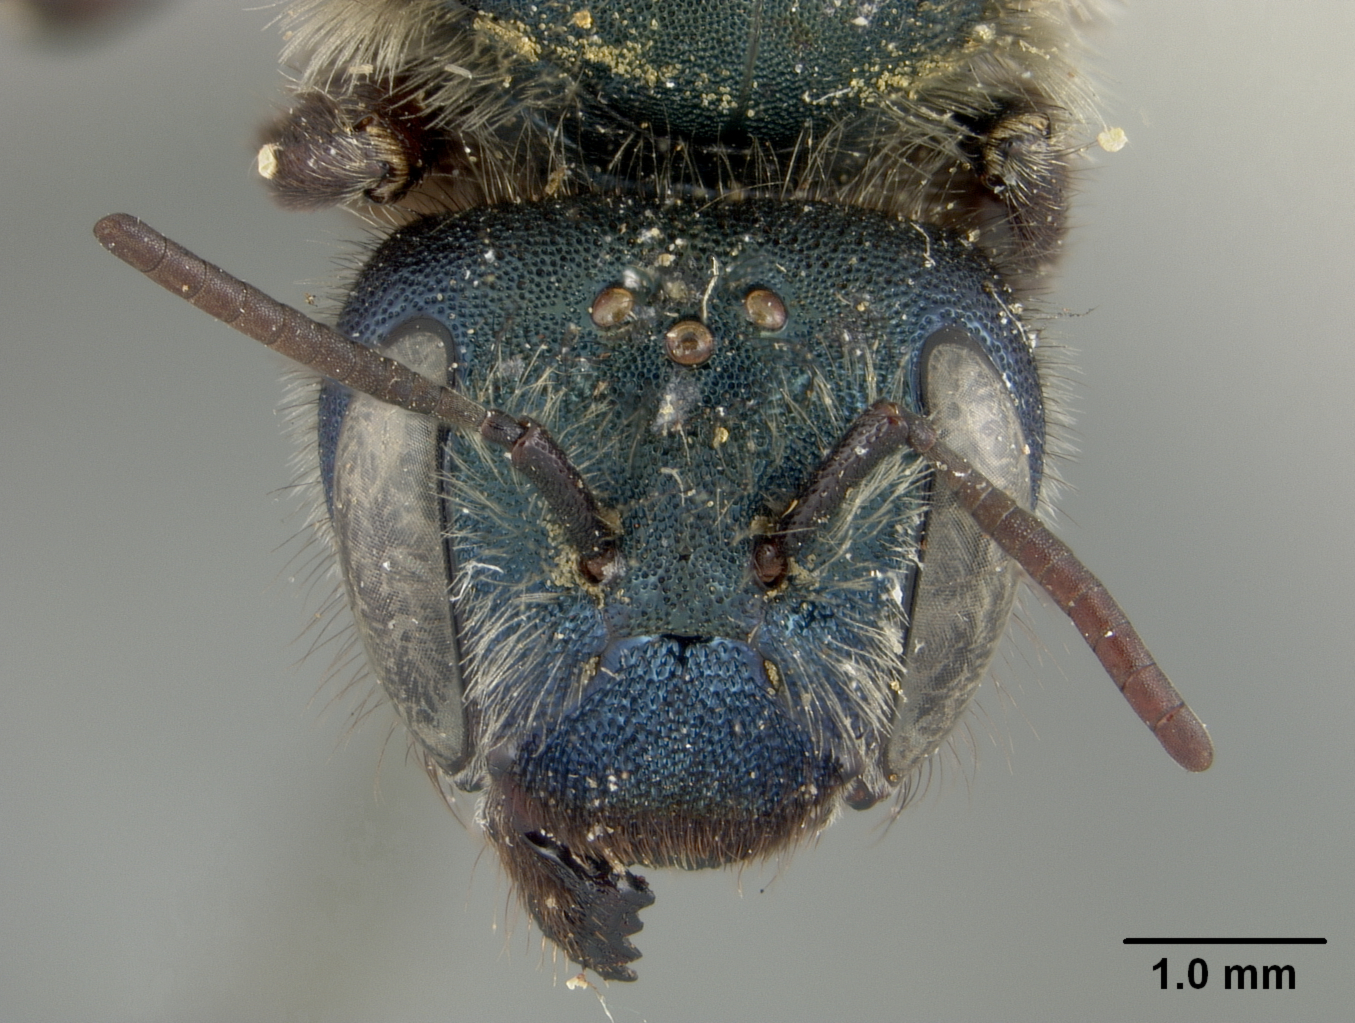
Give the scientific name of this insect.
Osmia senior
